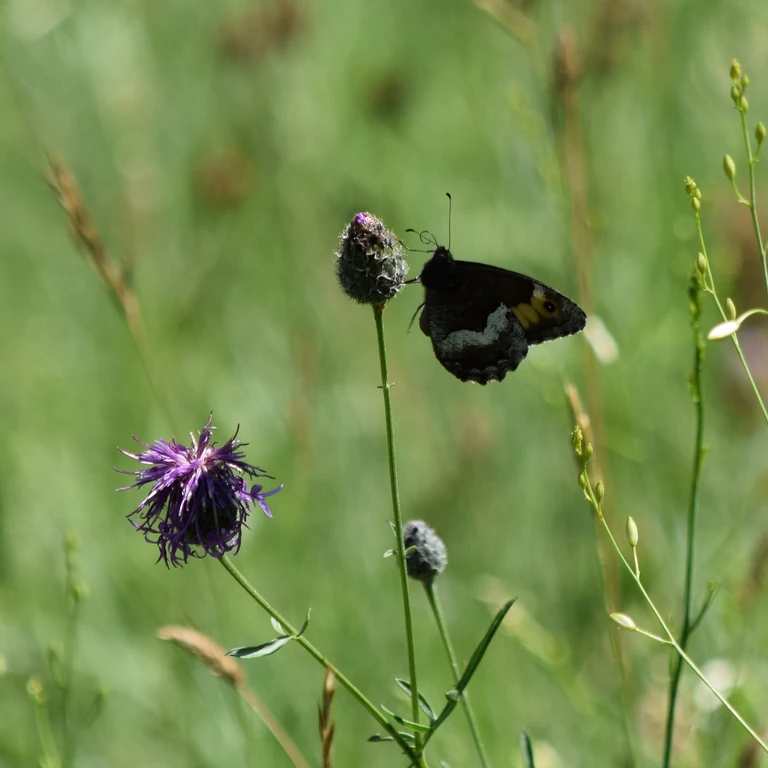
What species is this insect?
Hipparchia alcyone
